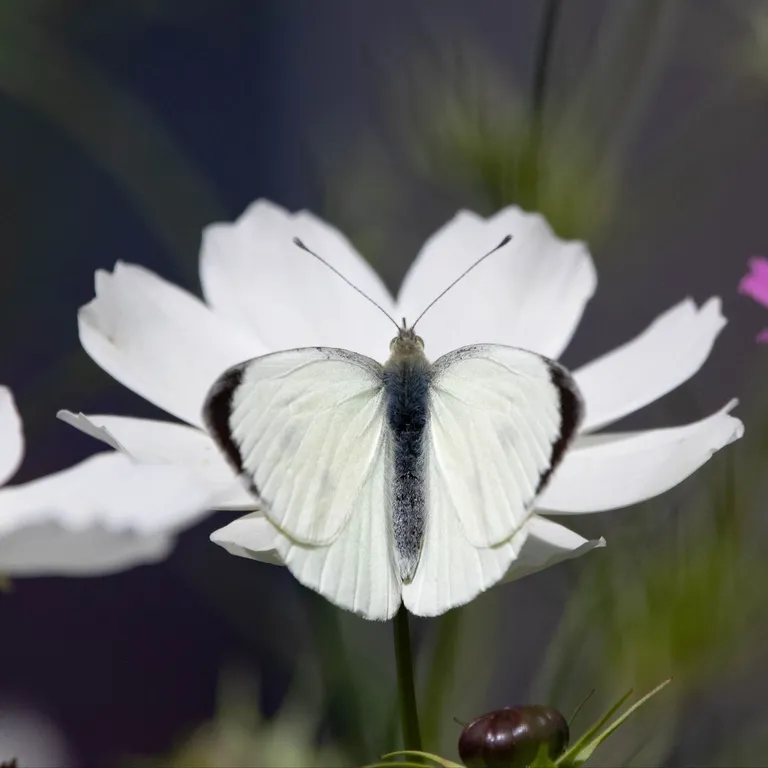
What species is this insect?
Pieris brassicae
